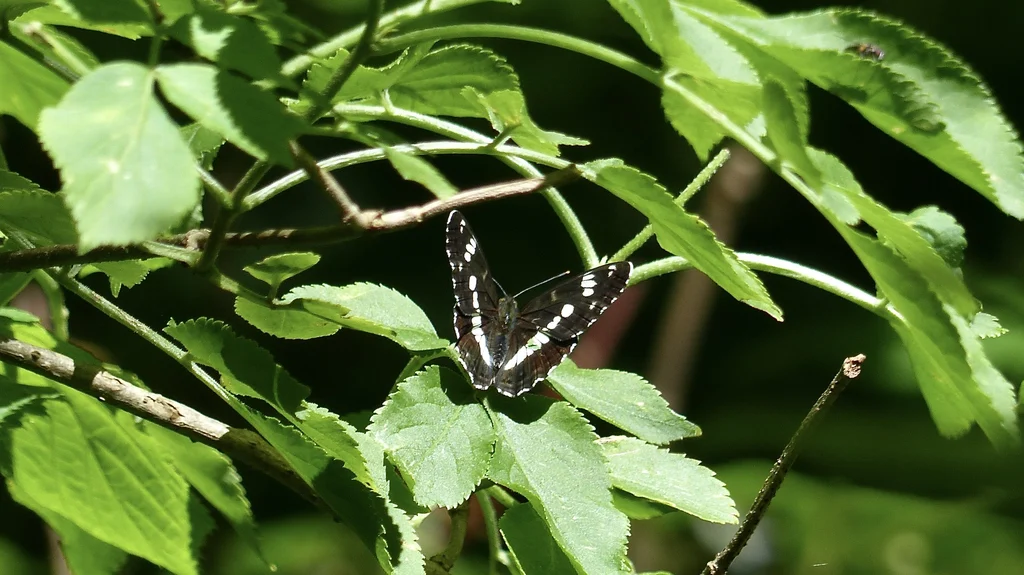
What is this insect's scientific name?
Limenitis camilla (also Ladoga camilla)
